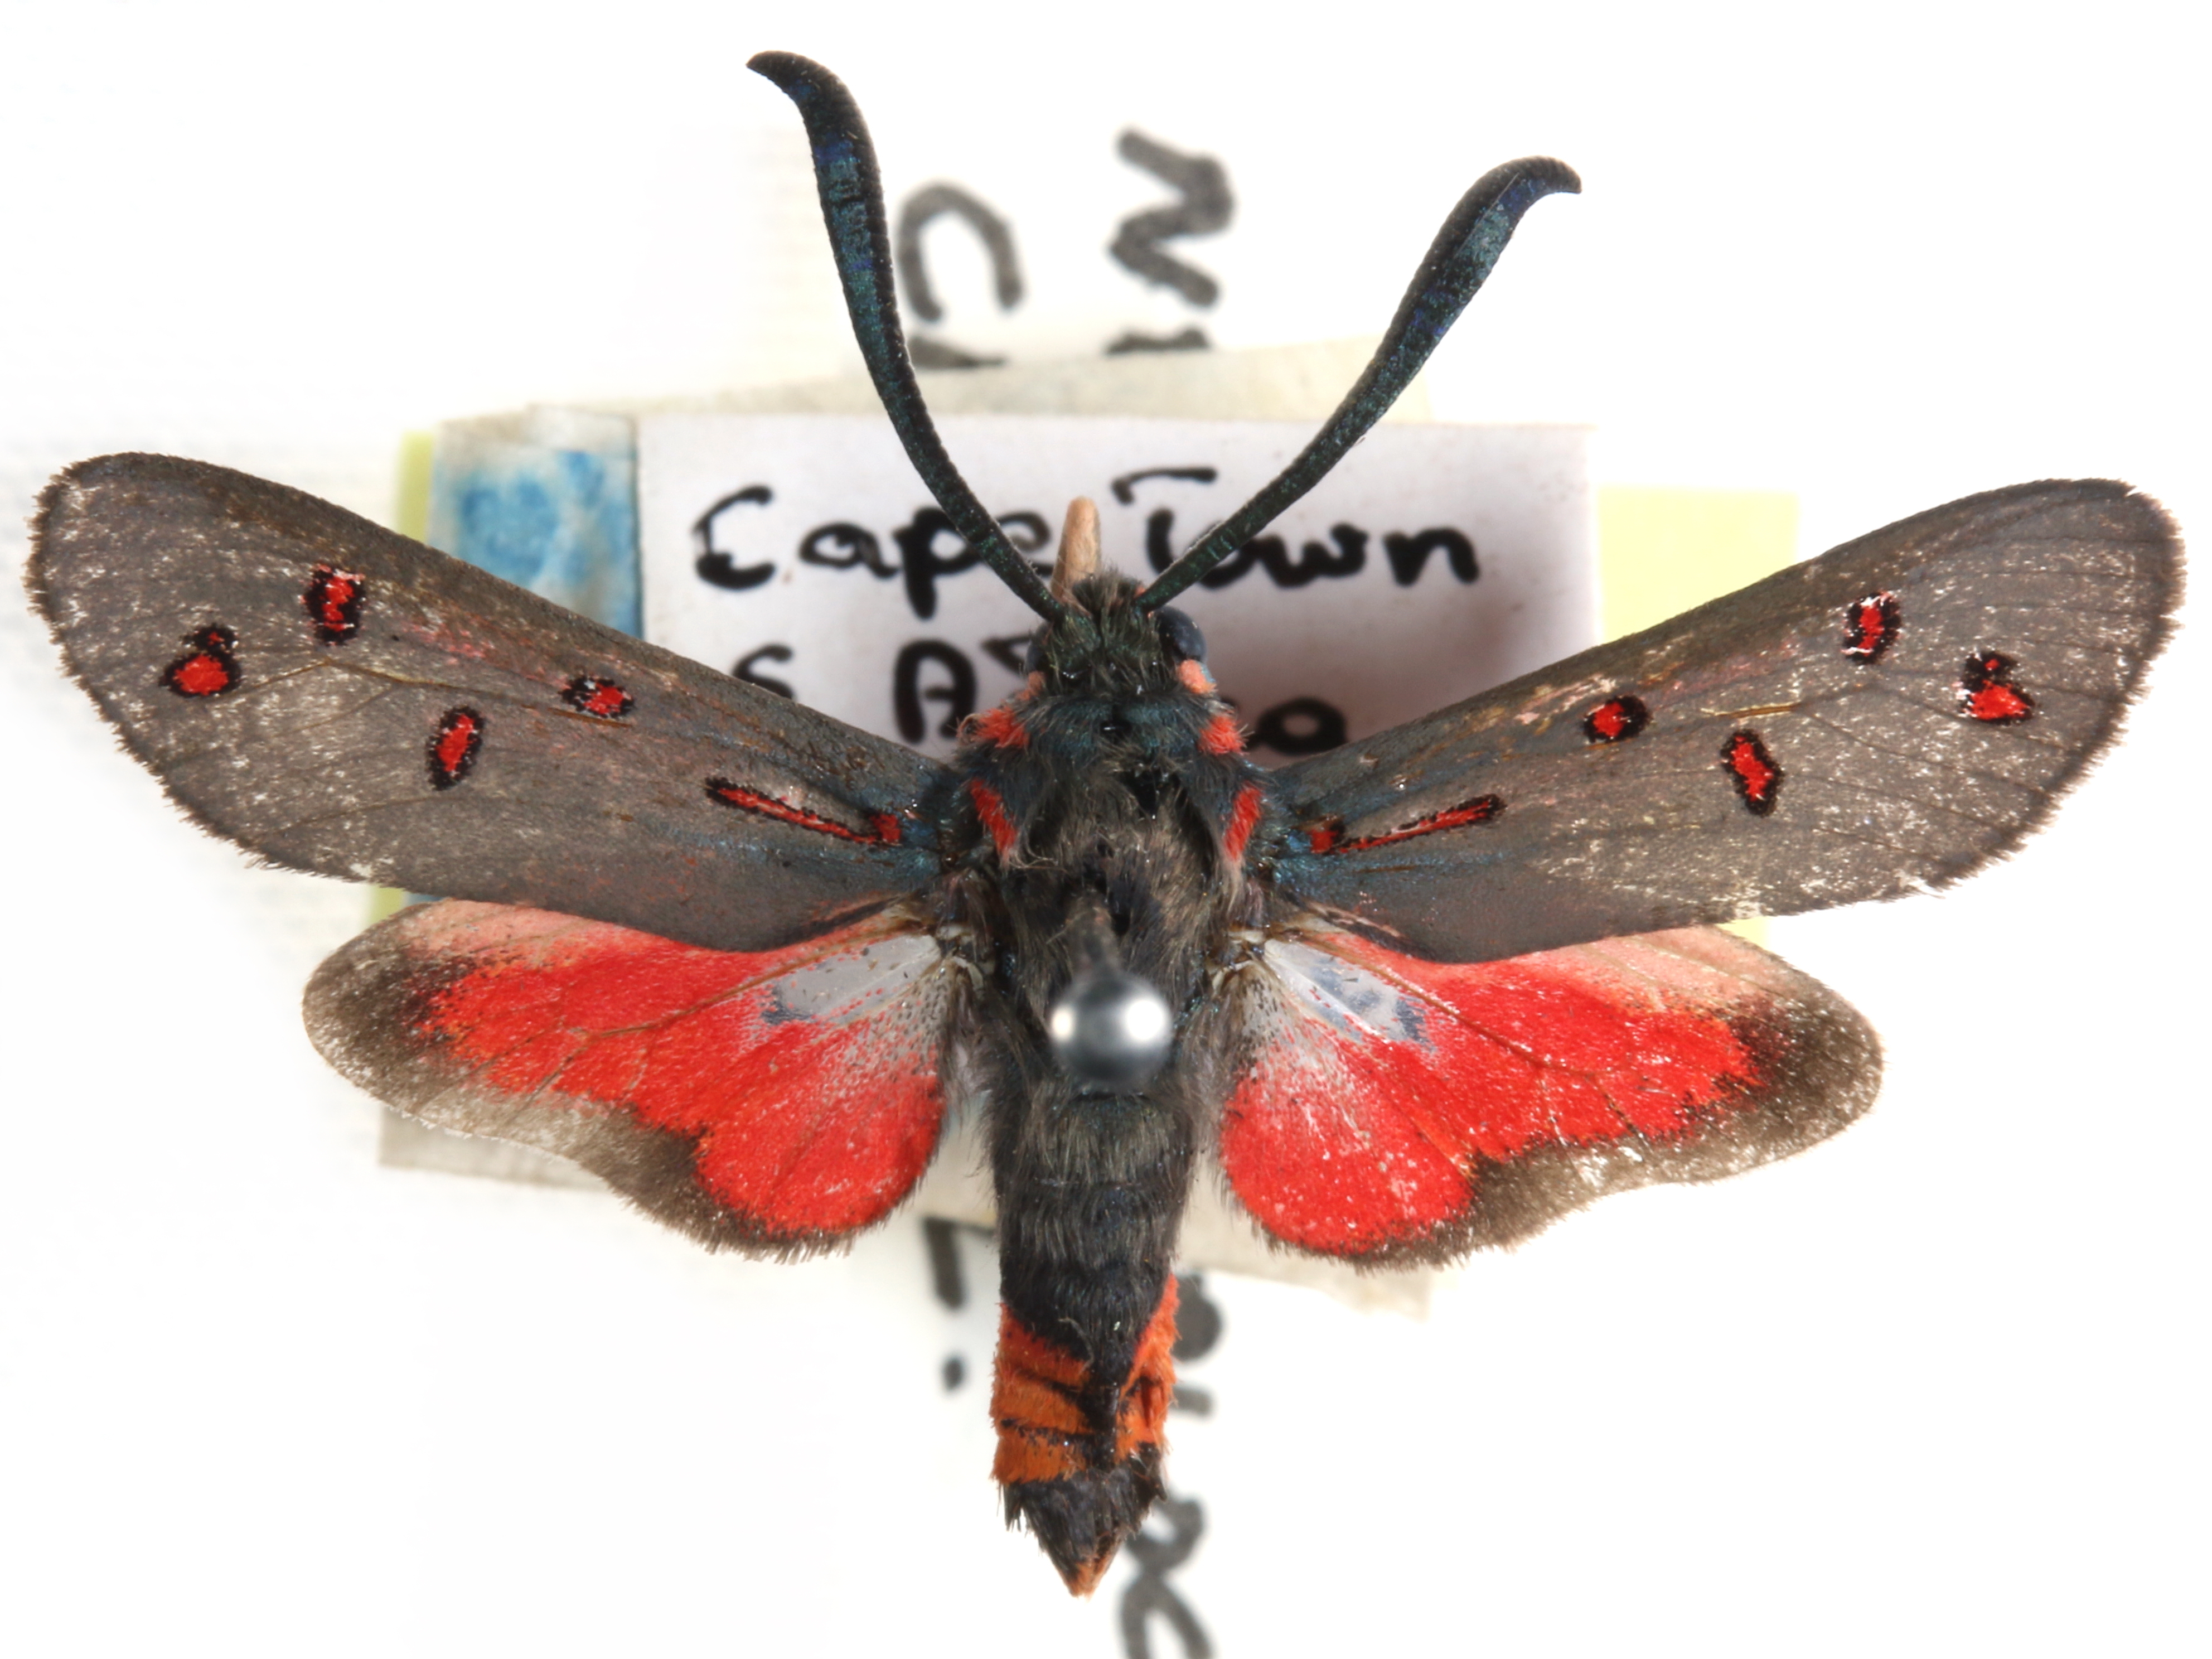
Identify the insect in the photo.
Neurosymploca pagana
